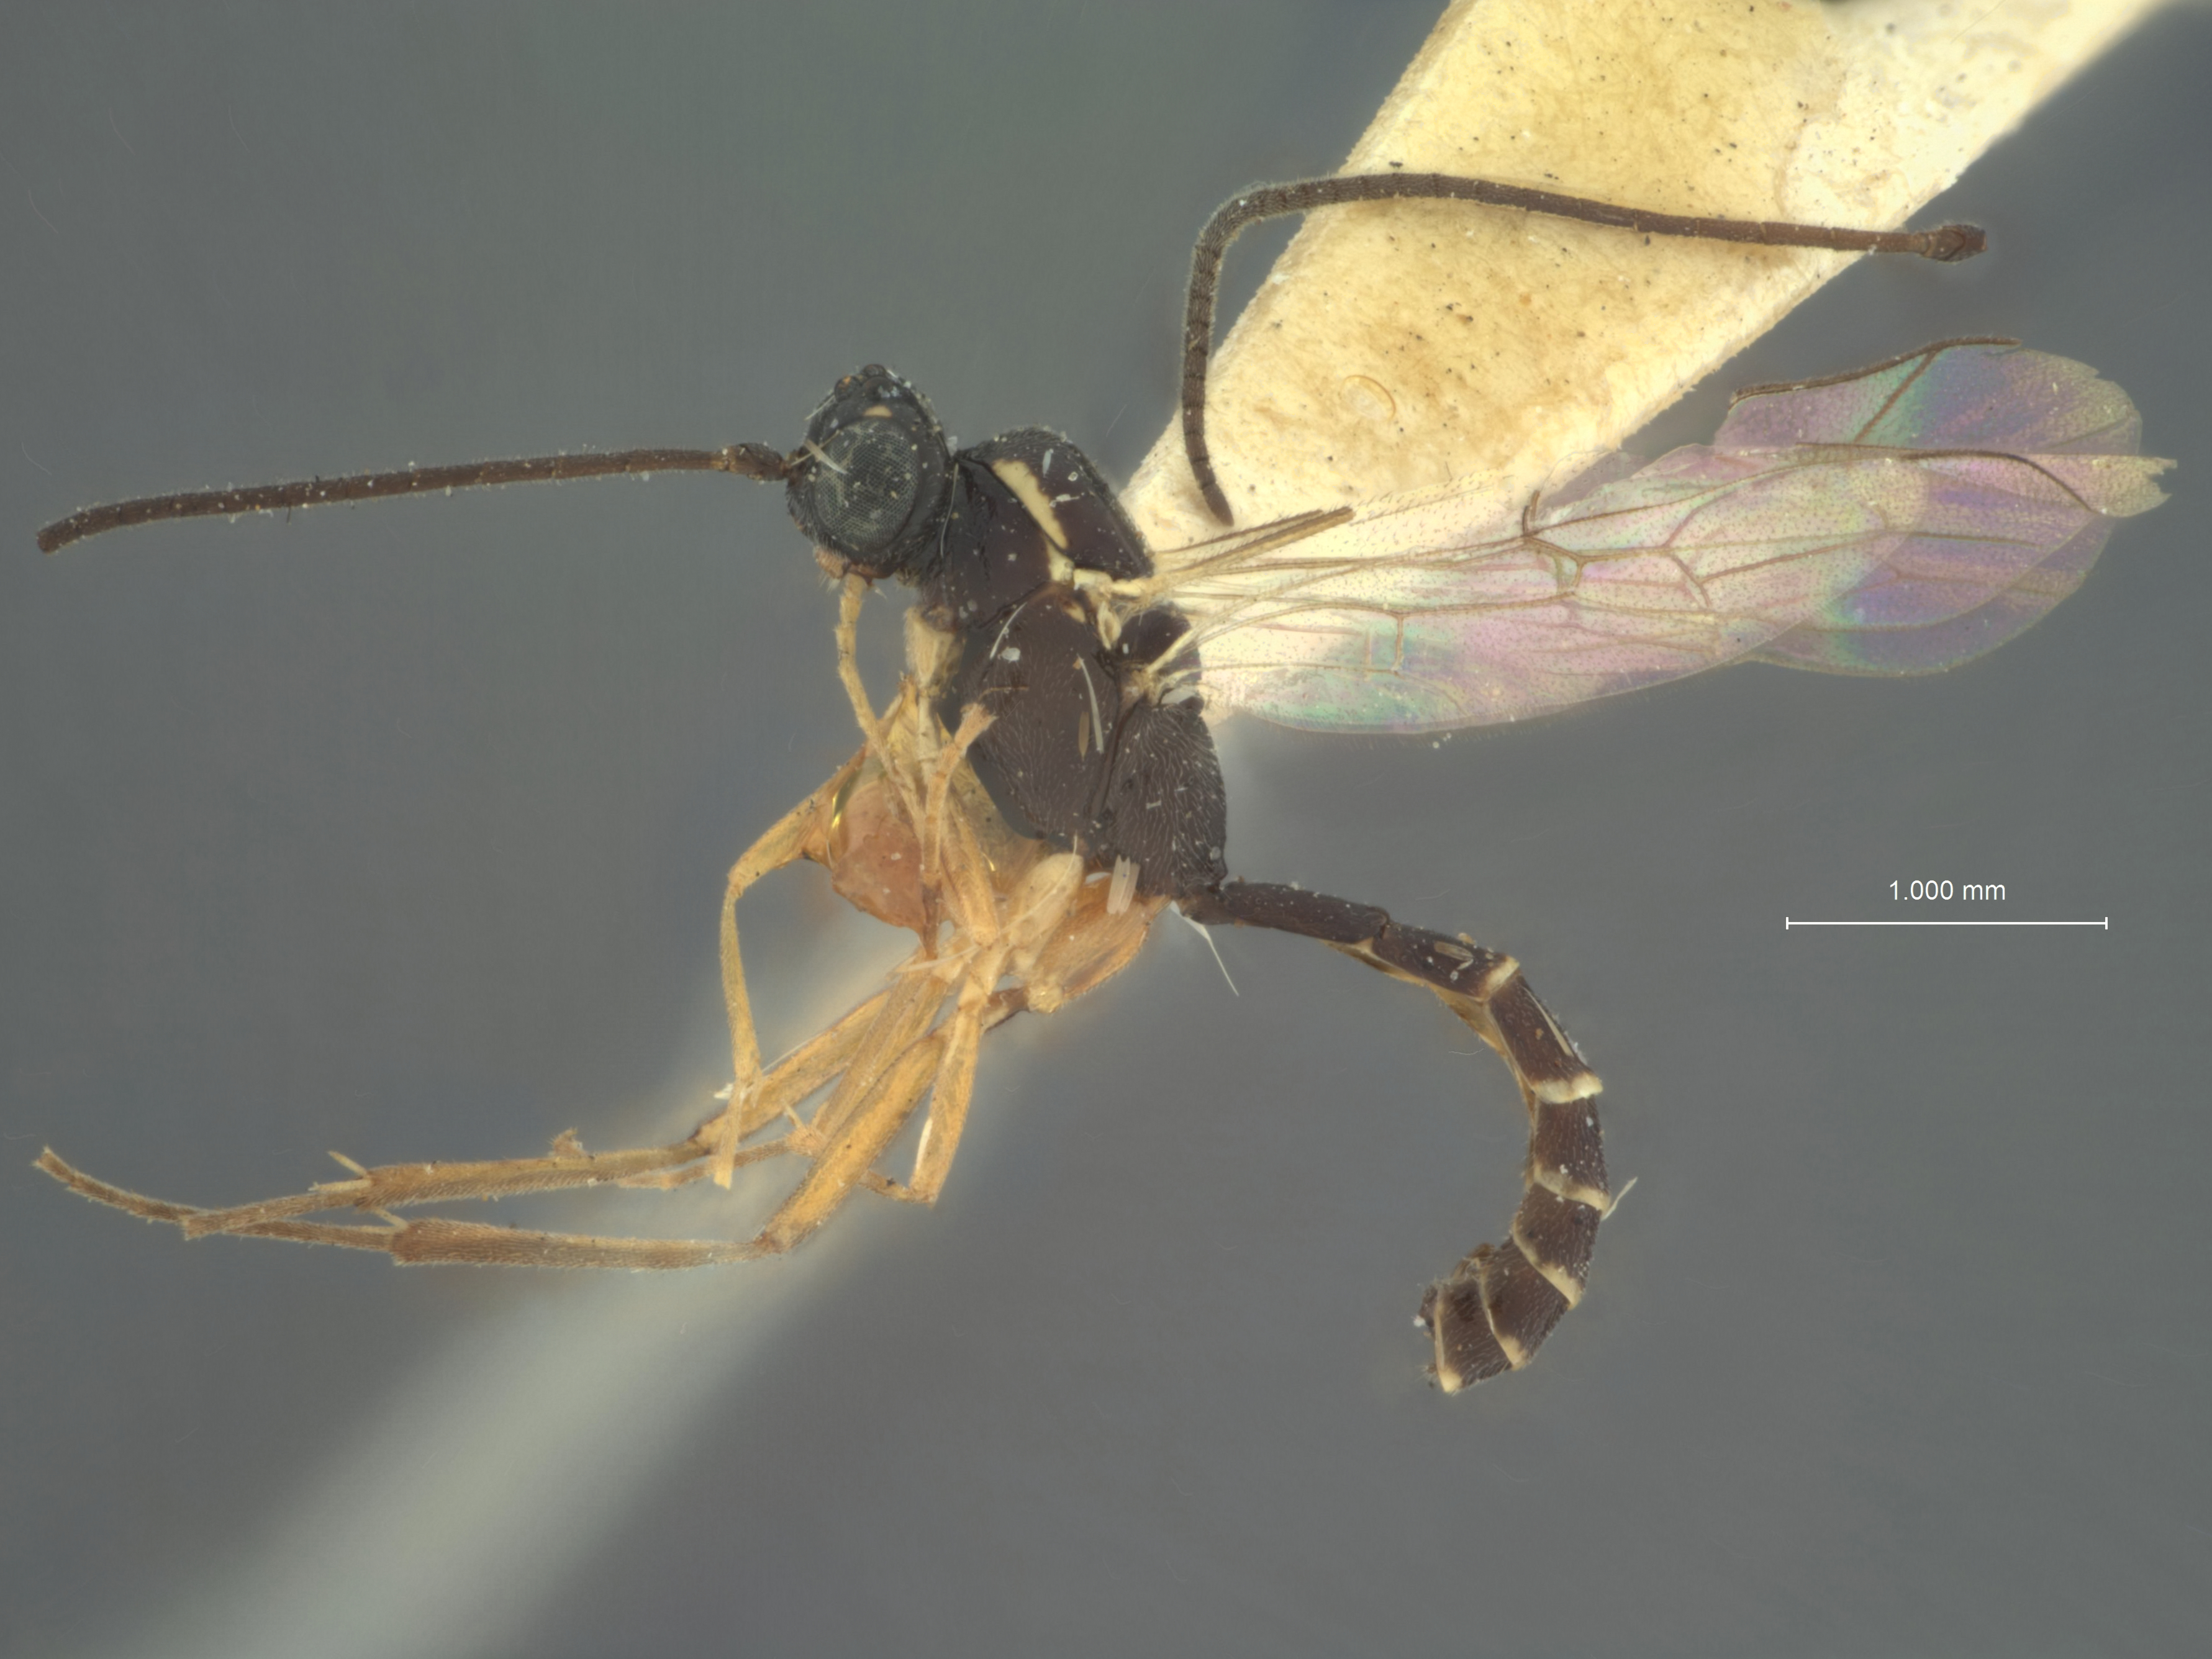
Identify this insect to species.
Pimpla sexcincta
